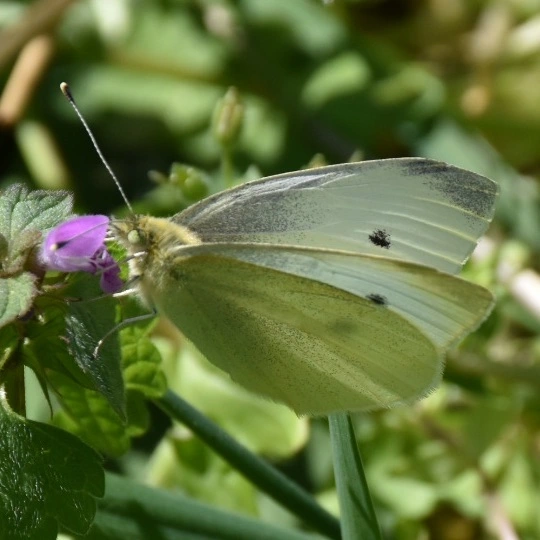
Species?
Pieris rapae
